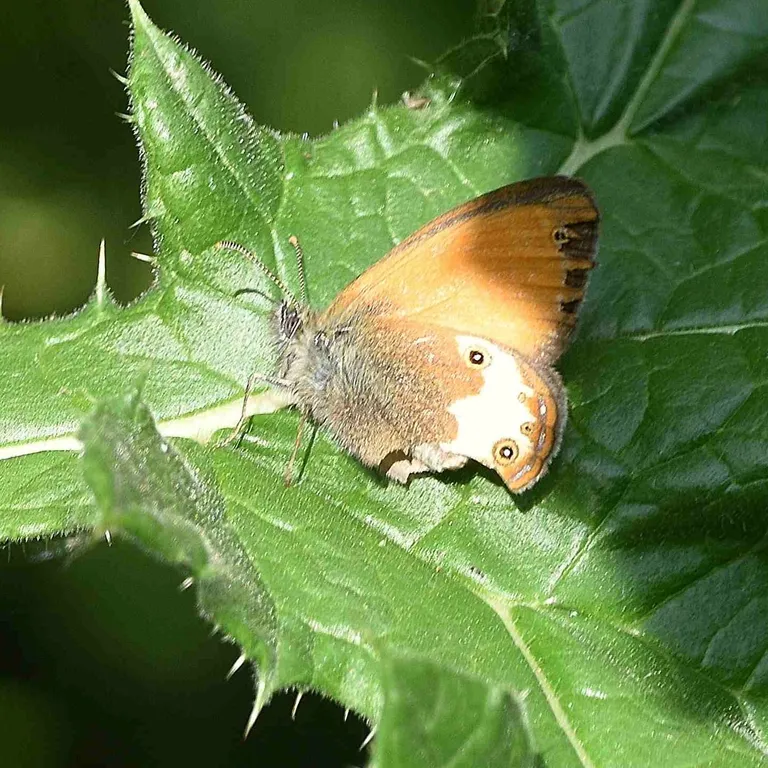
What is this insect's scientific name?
Coenonympha arcania
